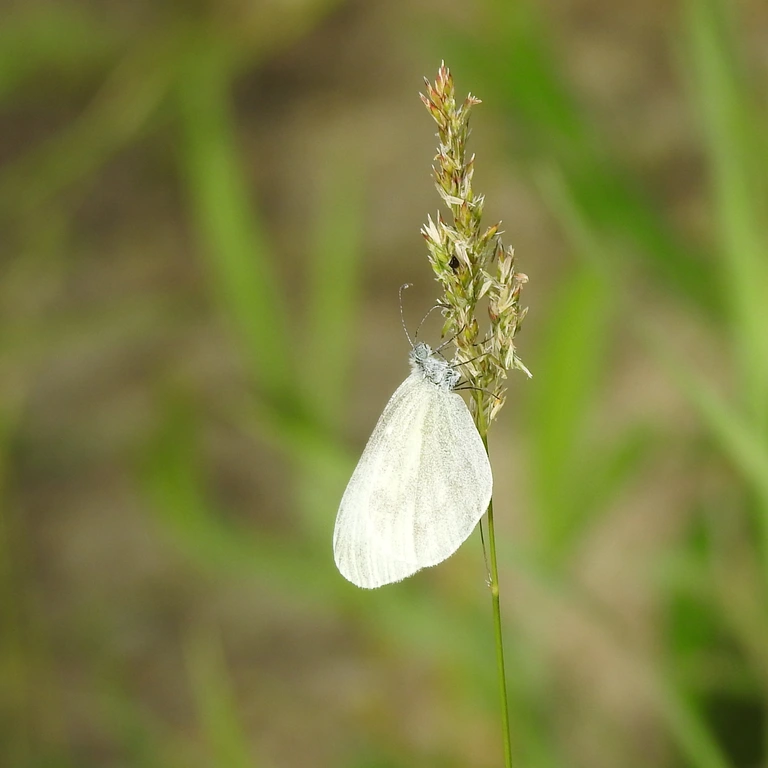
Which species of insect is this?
Leptidea sinapis/juvernica
